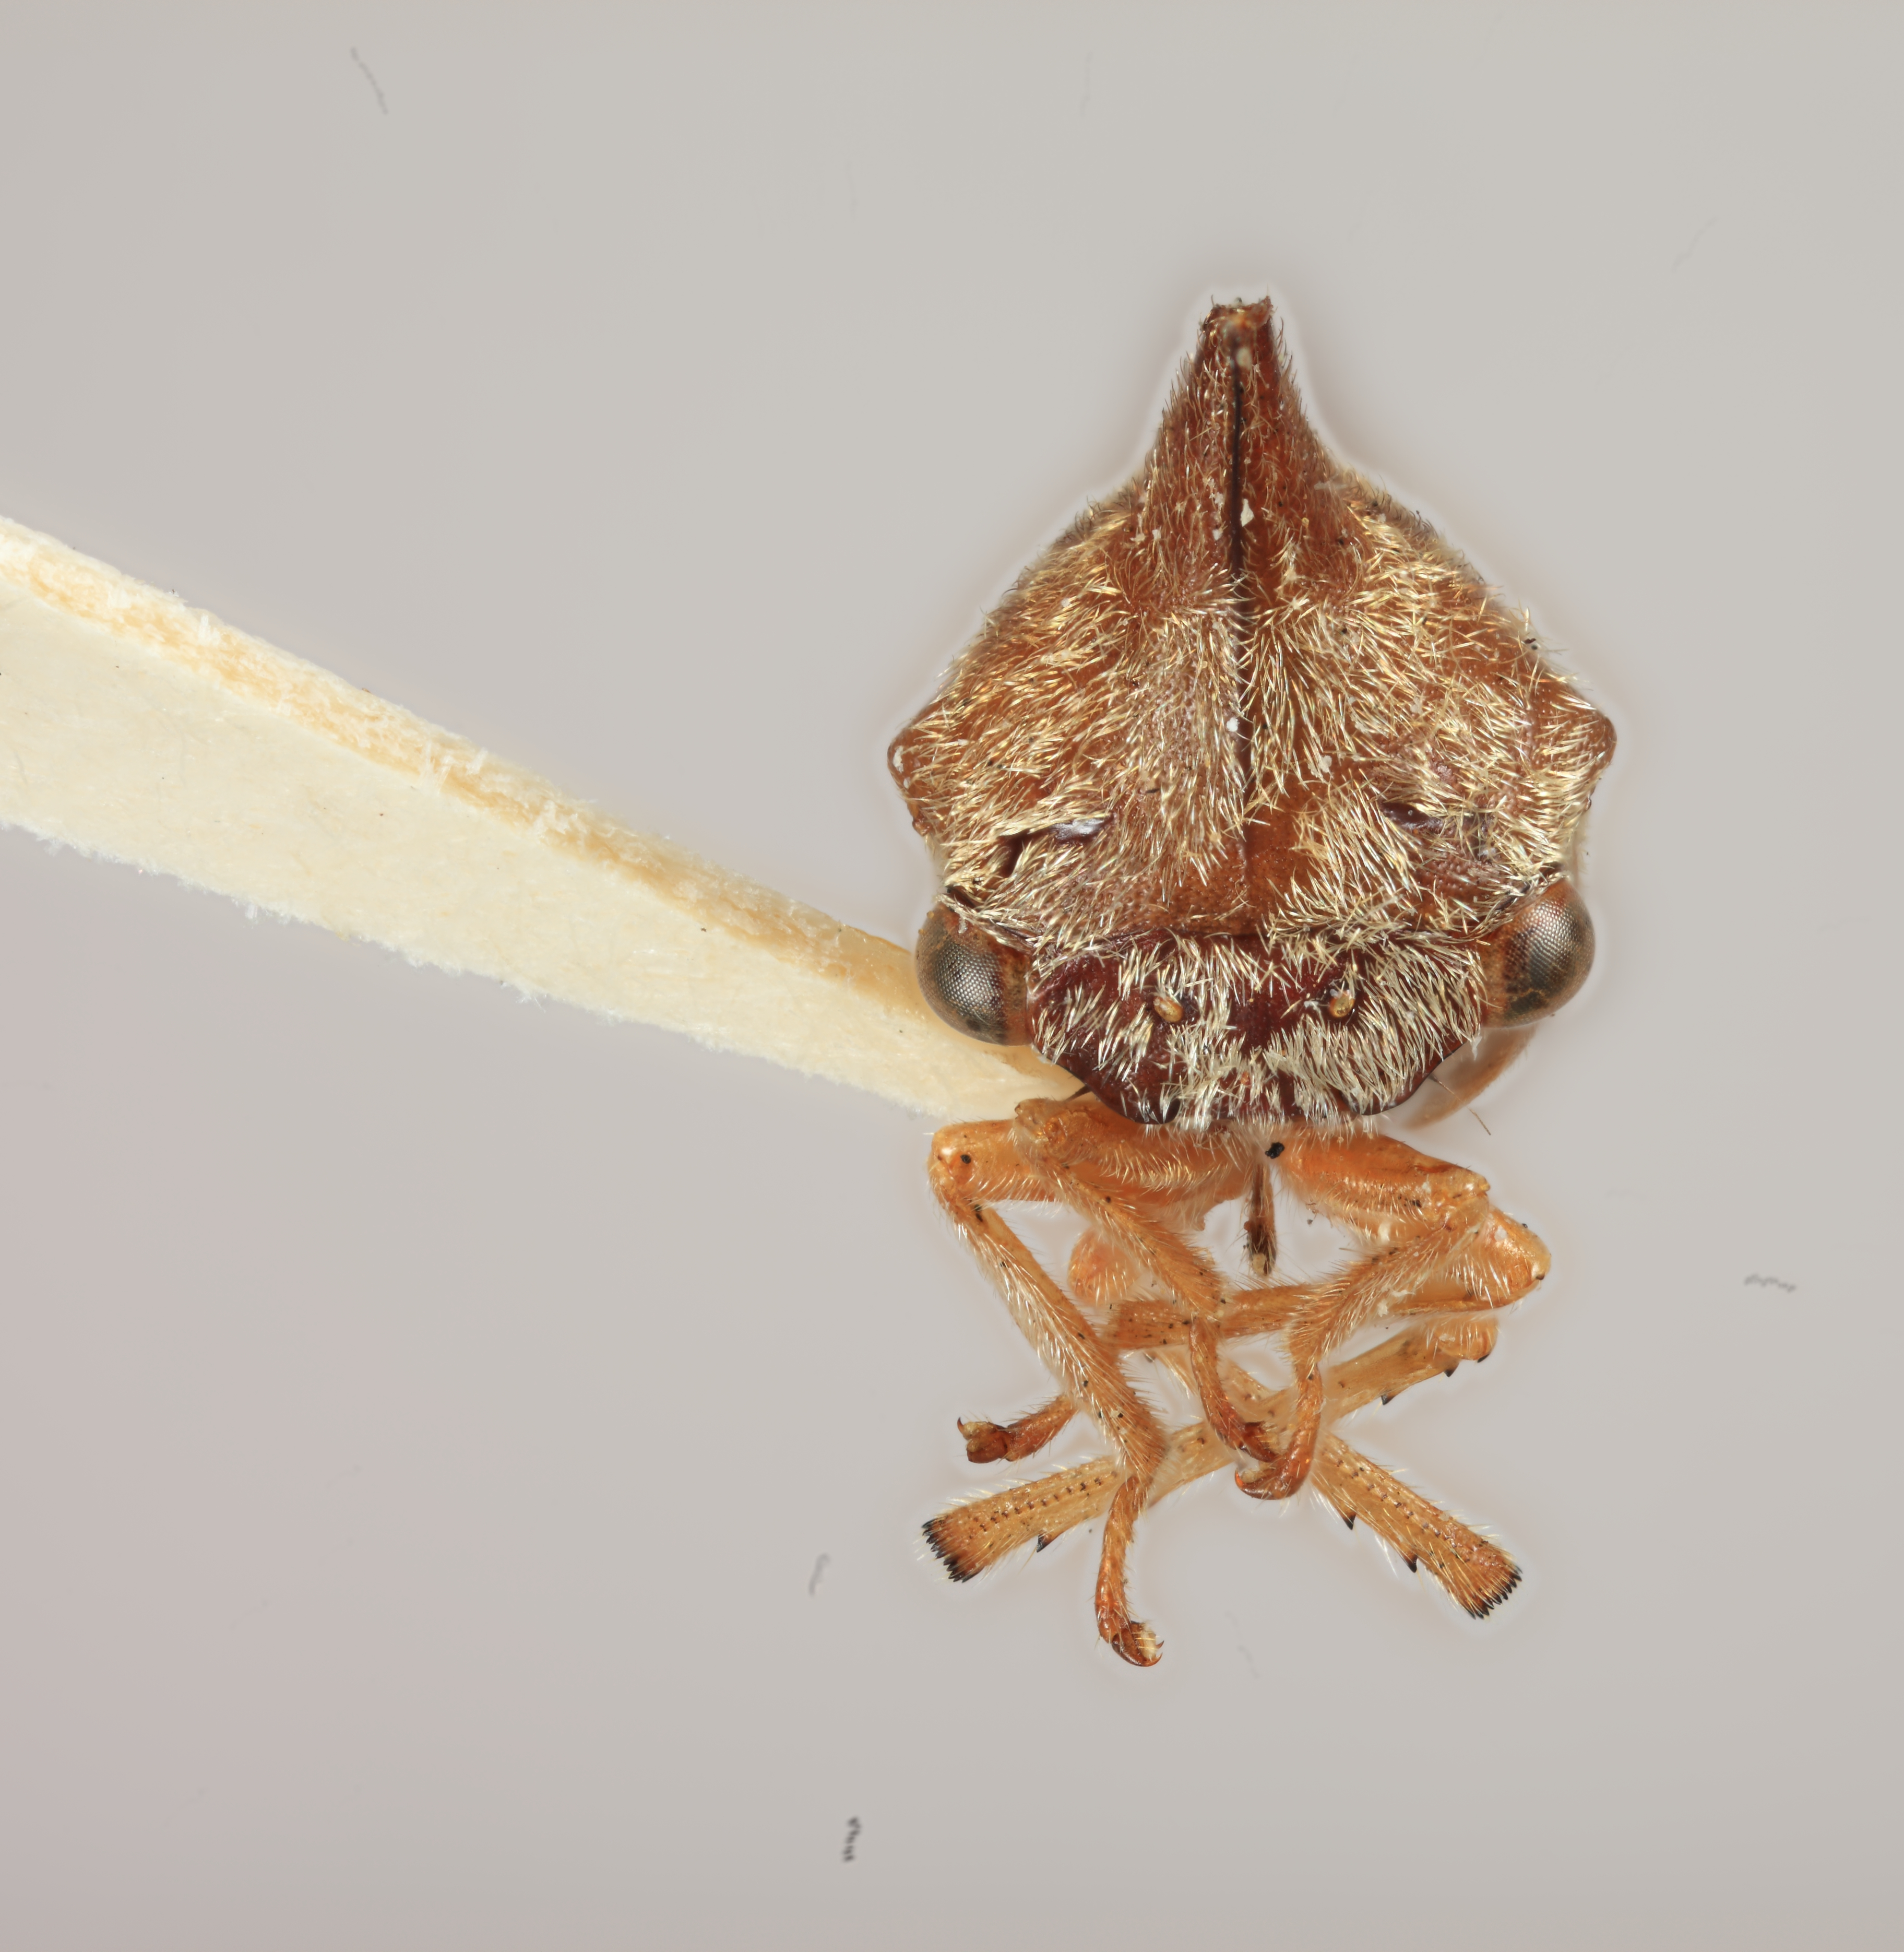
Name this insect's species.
Calloconophora furcata
